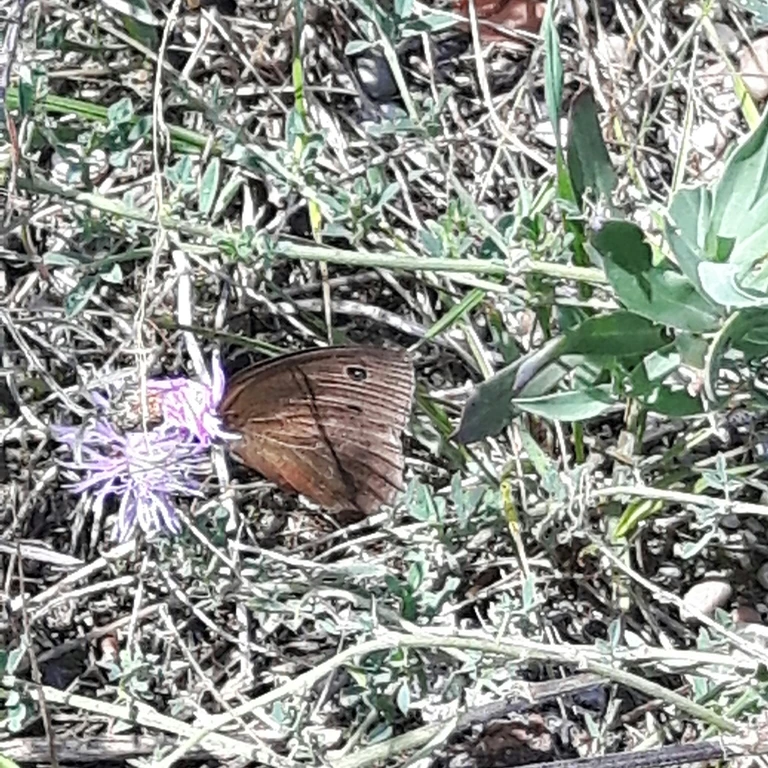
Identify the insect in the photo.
Minois dryas
